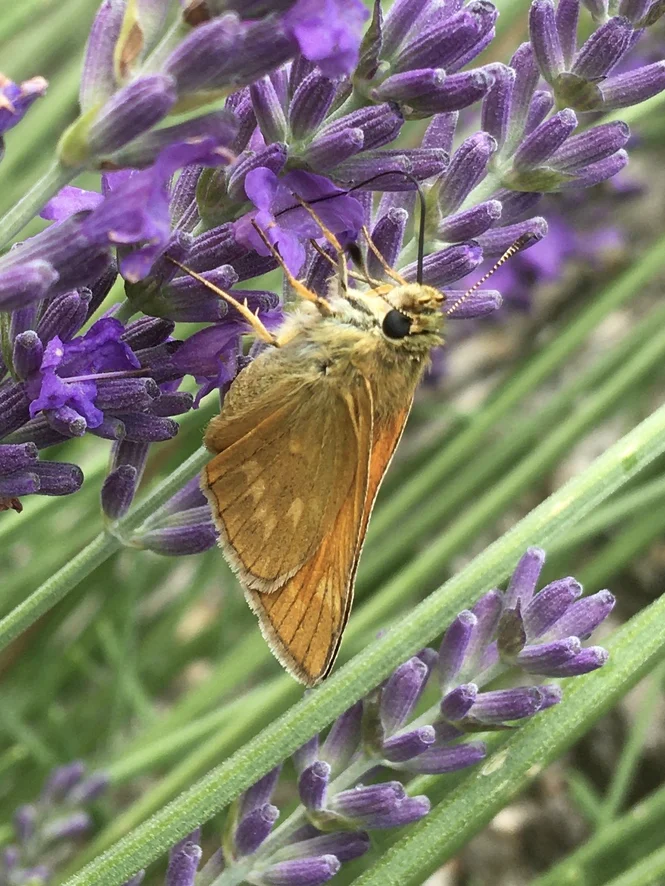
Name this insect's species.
Ochlodes sylvanus (also Ochlodes venata)
